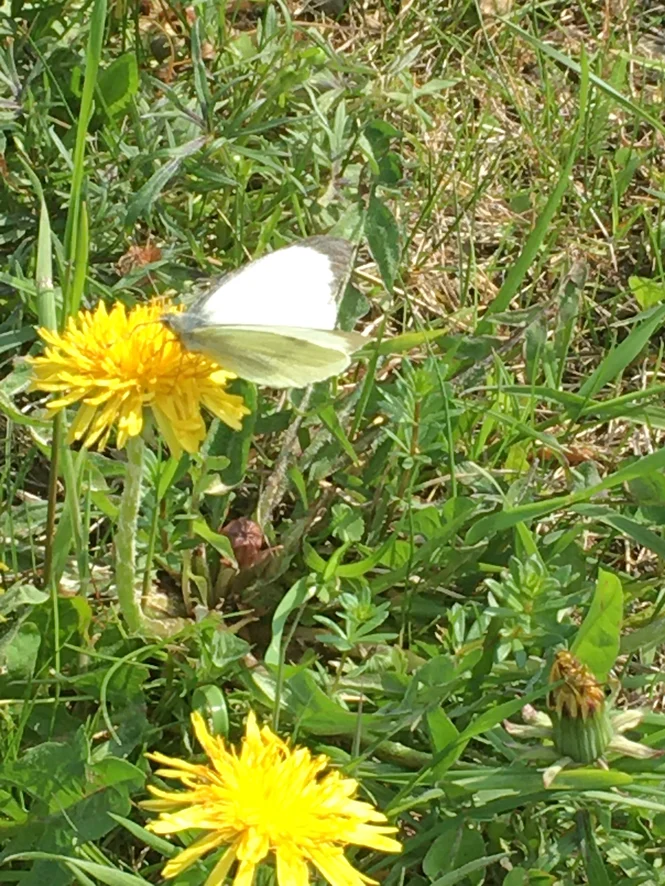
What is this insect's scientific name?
Pieris brassicae
